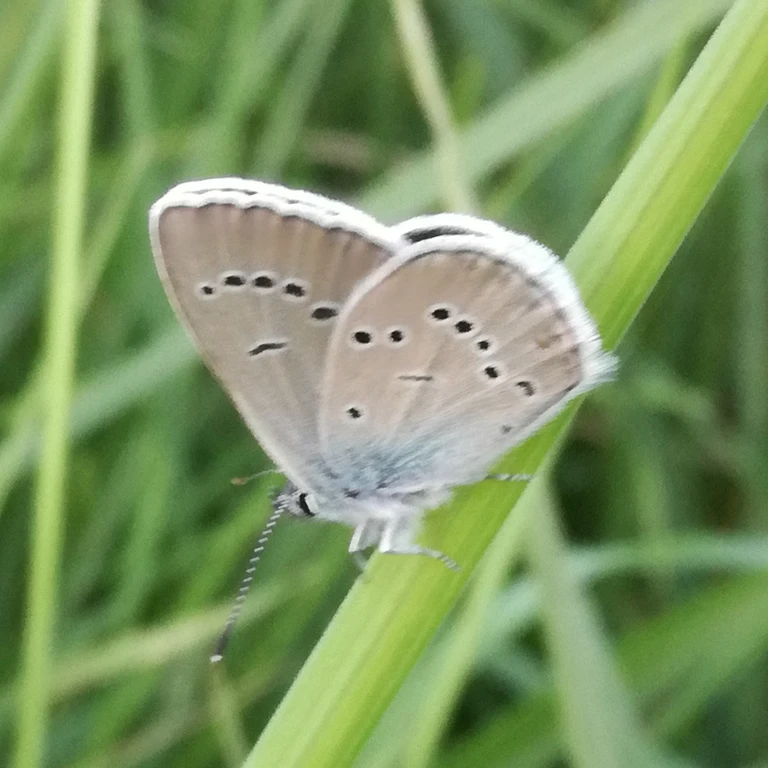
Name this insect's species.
Cyaniris semiargus
